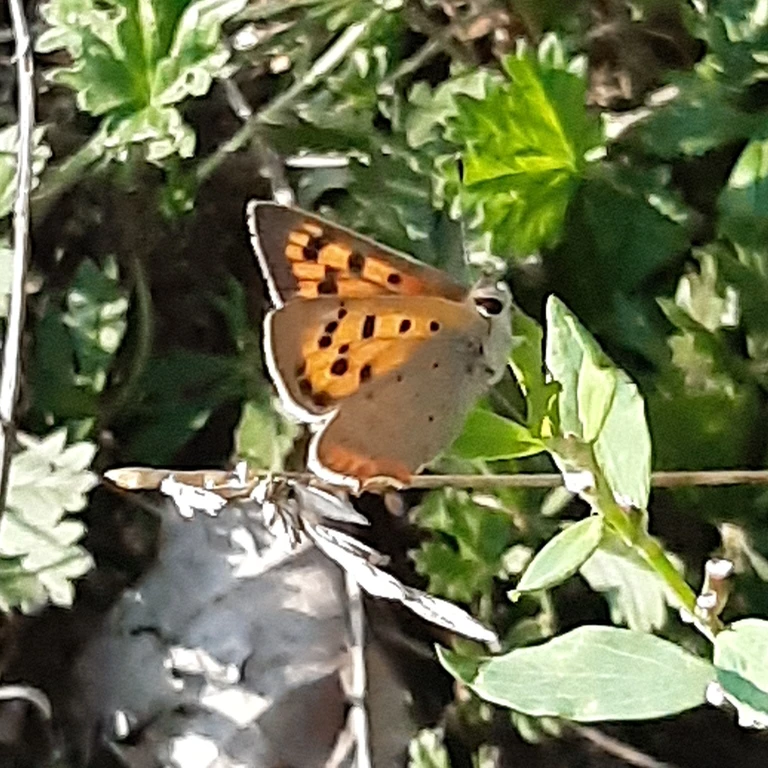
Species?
Lycaena phlaeas
